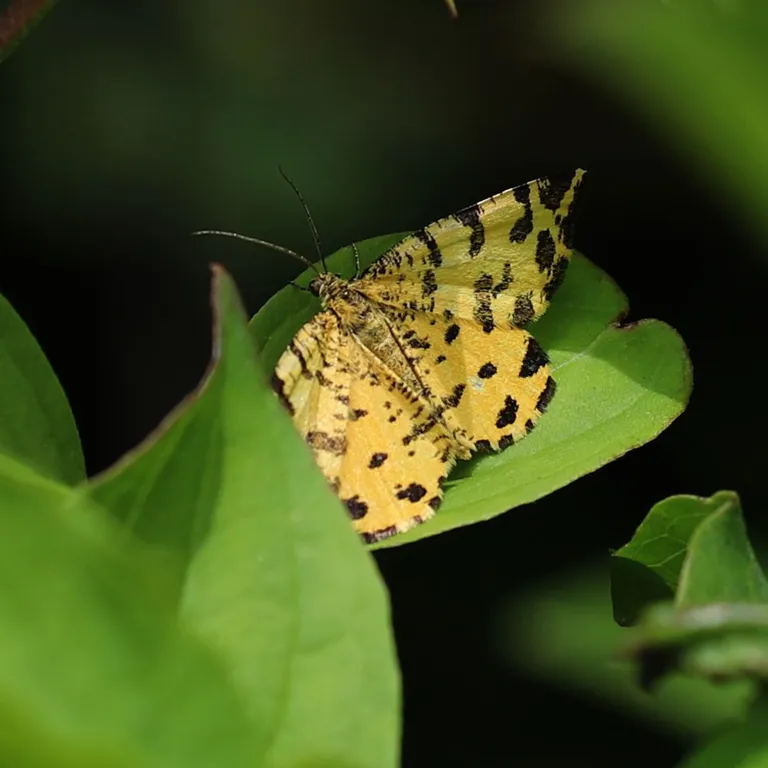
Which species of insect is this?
Pseudopanthera macularia
